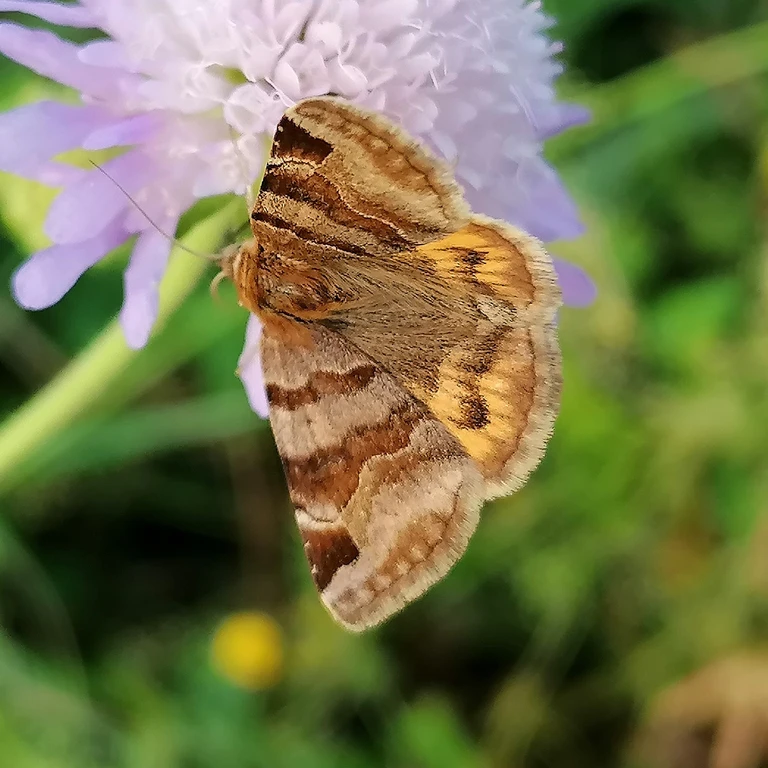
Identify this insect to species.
Euclidia glyphica
